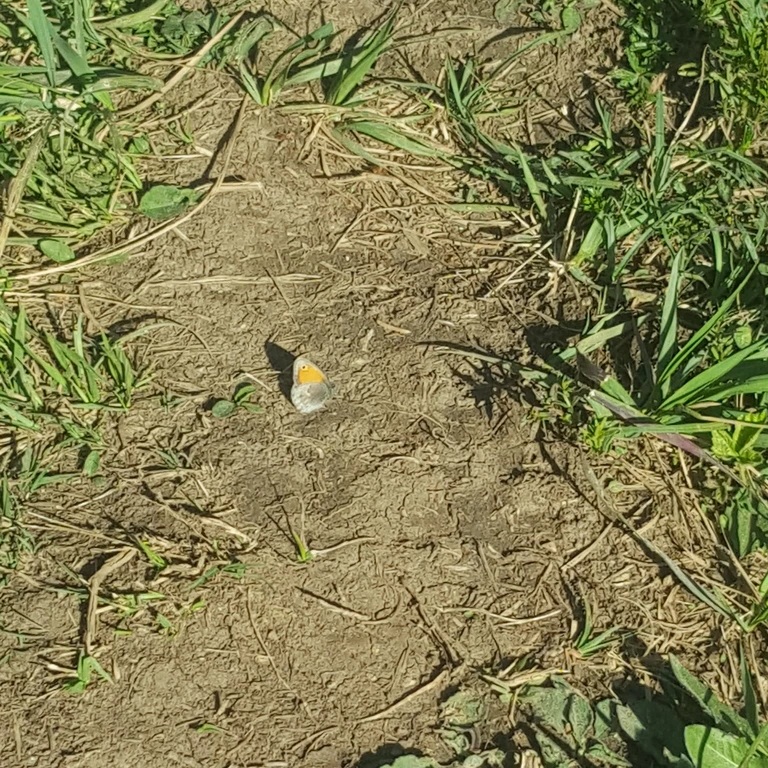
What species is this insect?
Coenonympha pamphilus
